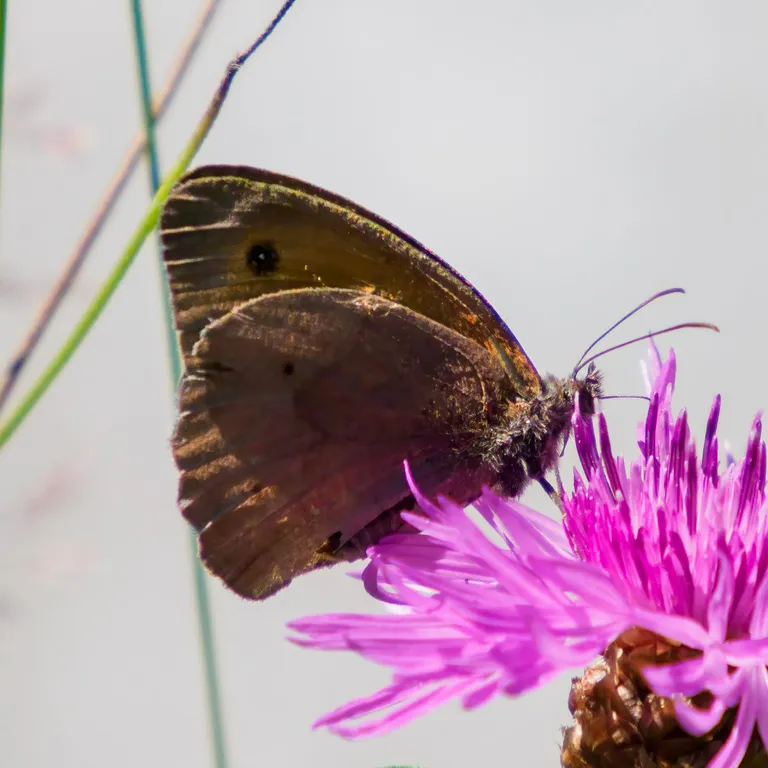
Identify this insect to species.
Maniola jurtina
